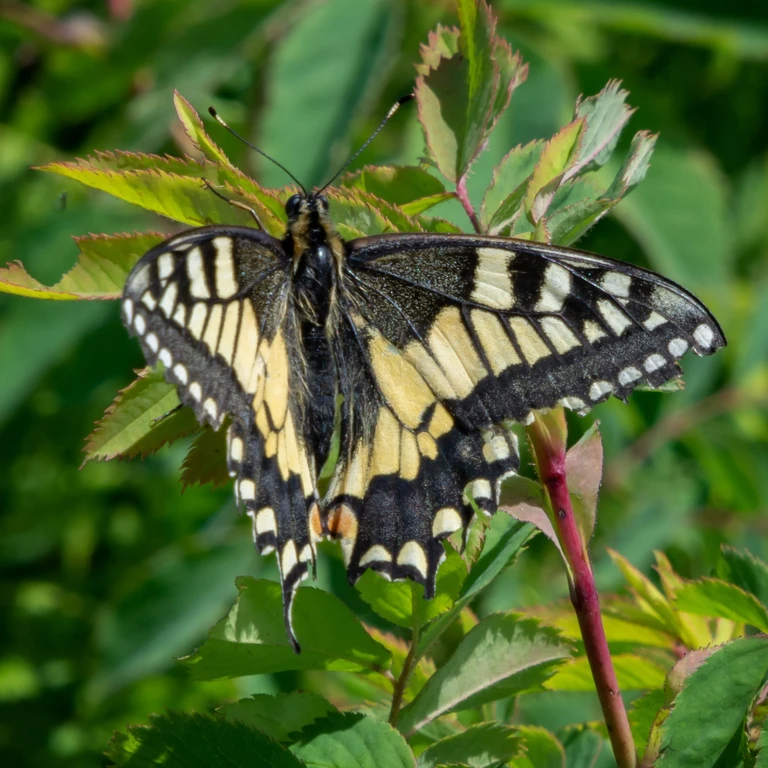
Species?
Papilio machaon
